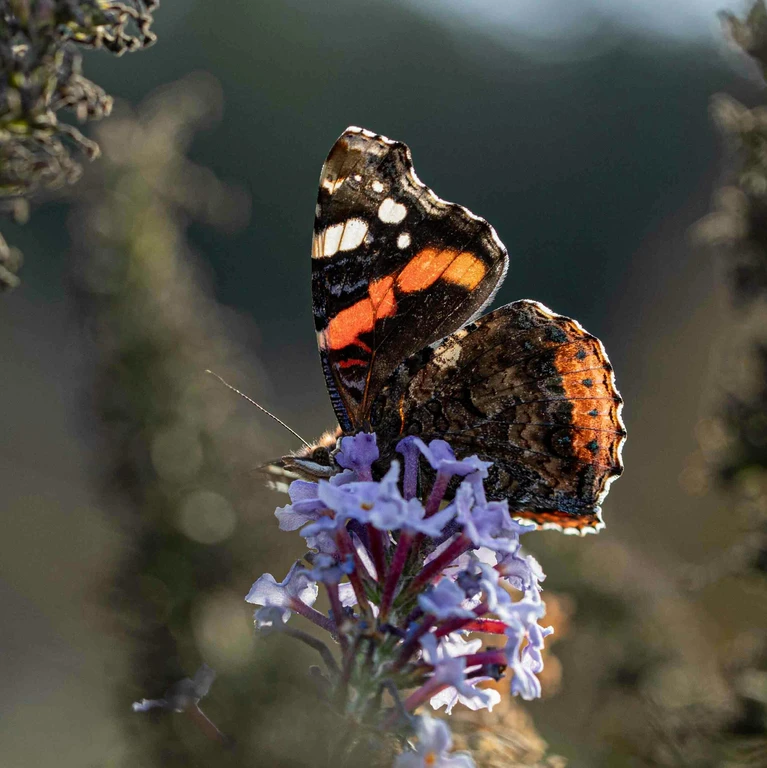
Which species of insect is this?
Vanessa atalanta
